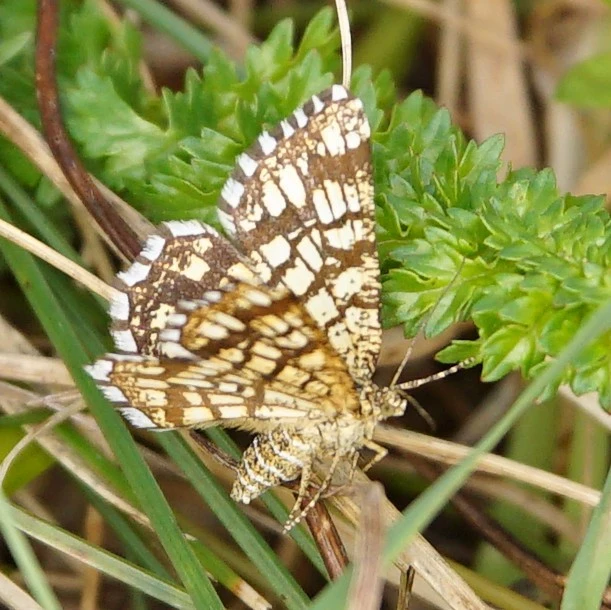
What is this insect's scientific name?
Chiasmia clathrata
